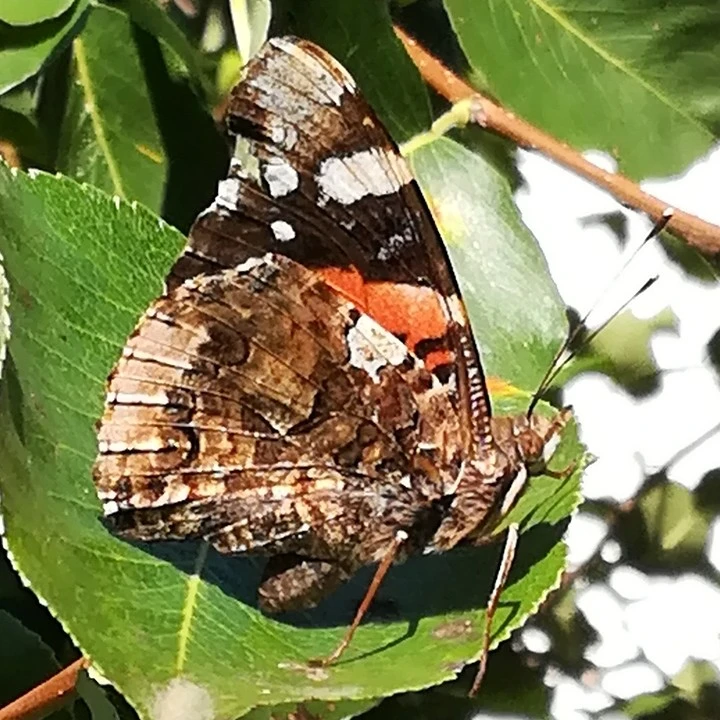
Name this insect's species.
Vanessa atalanta
